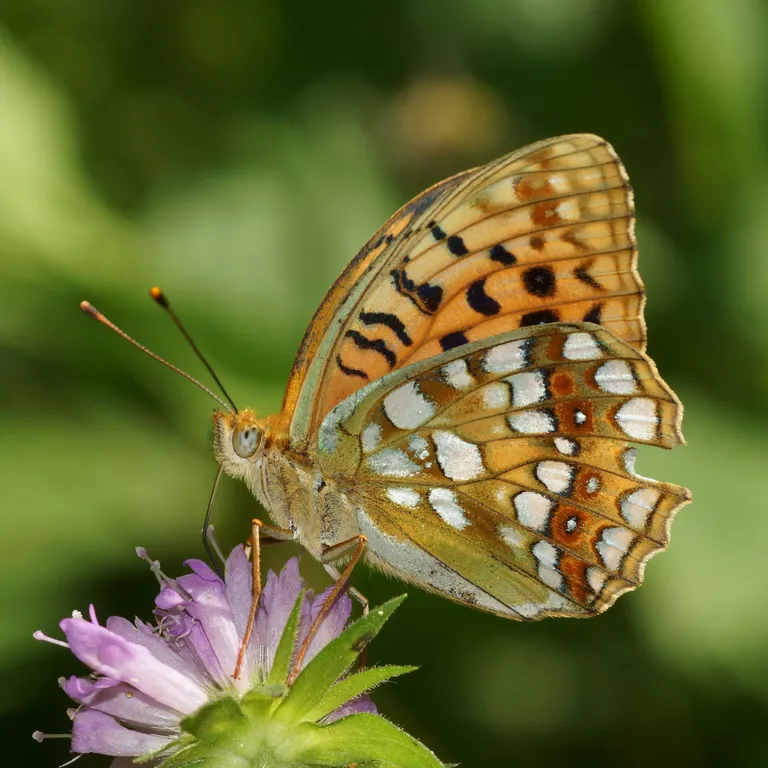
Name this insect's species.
Fabriciana adippe
